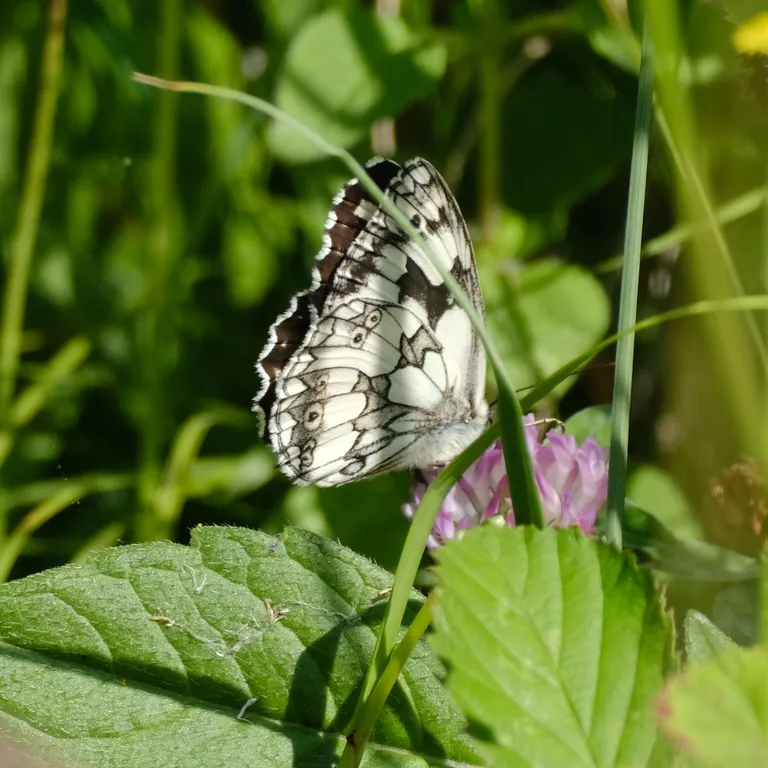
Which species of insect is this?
Melanargia galathea
